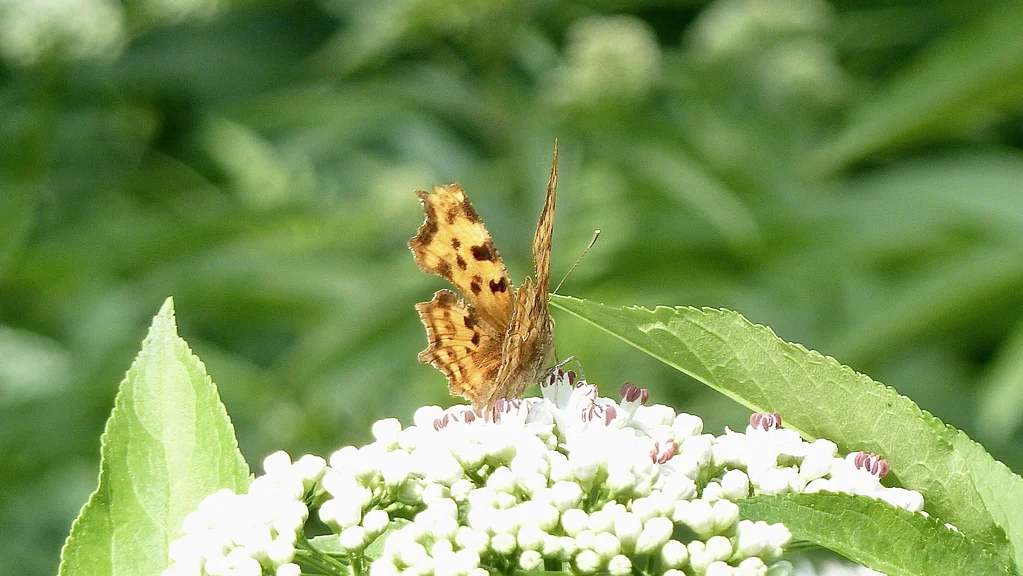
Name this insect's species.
Polygonia c-album
